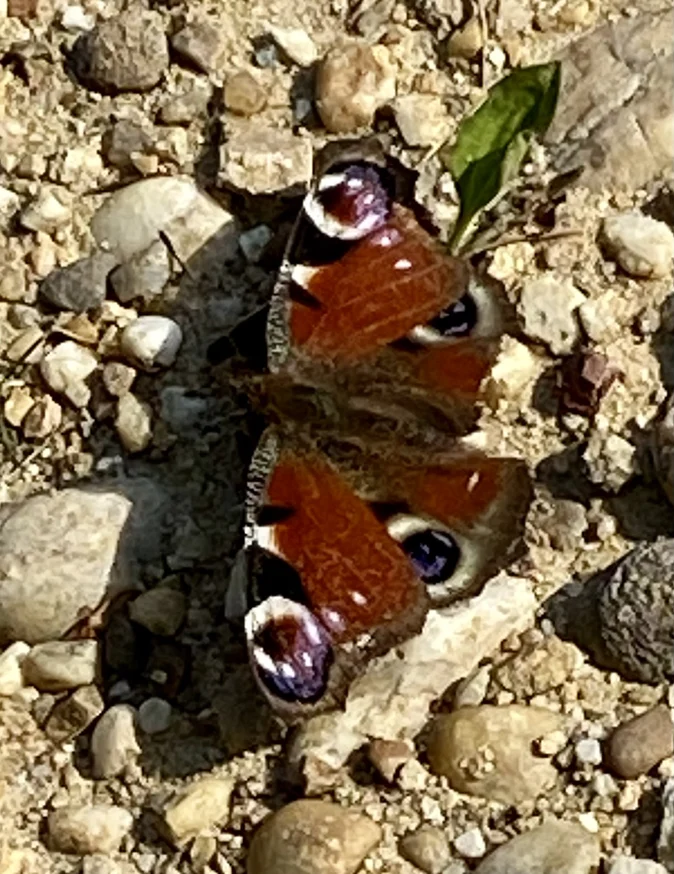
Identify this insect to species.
Aglais io
